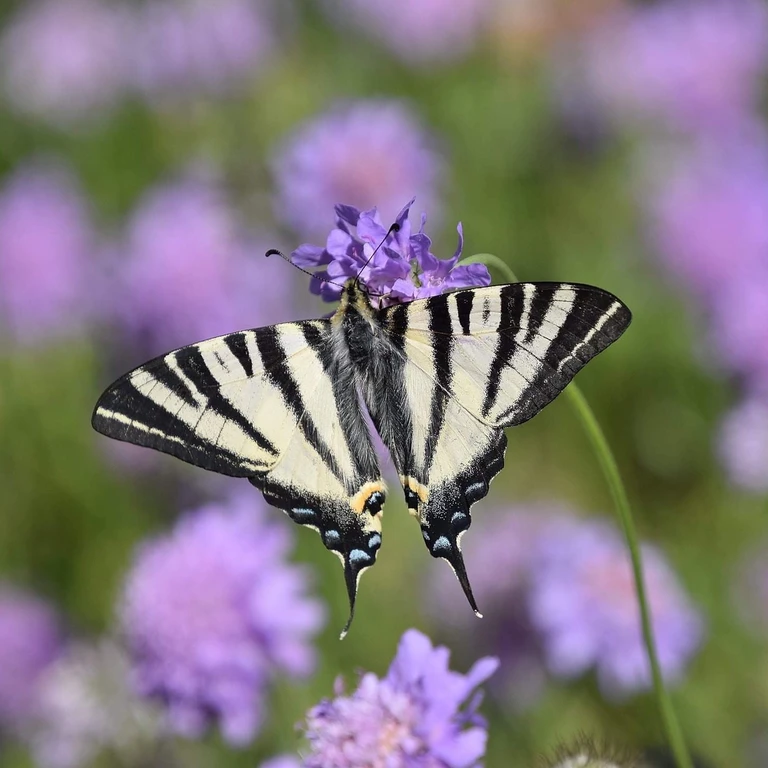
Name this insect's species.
Iphiclides podalirius
